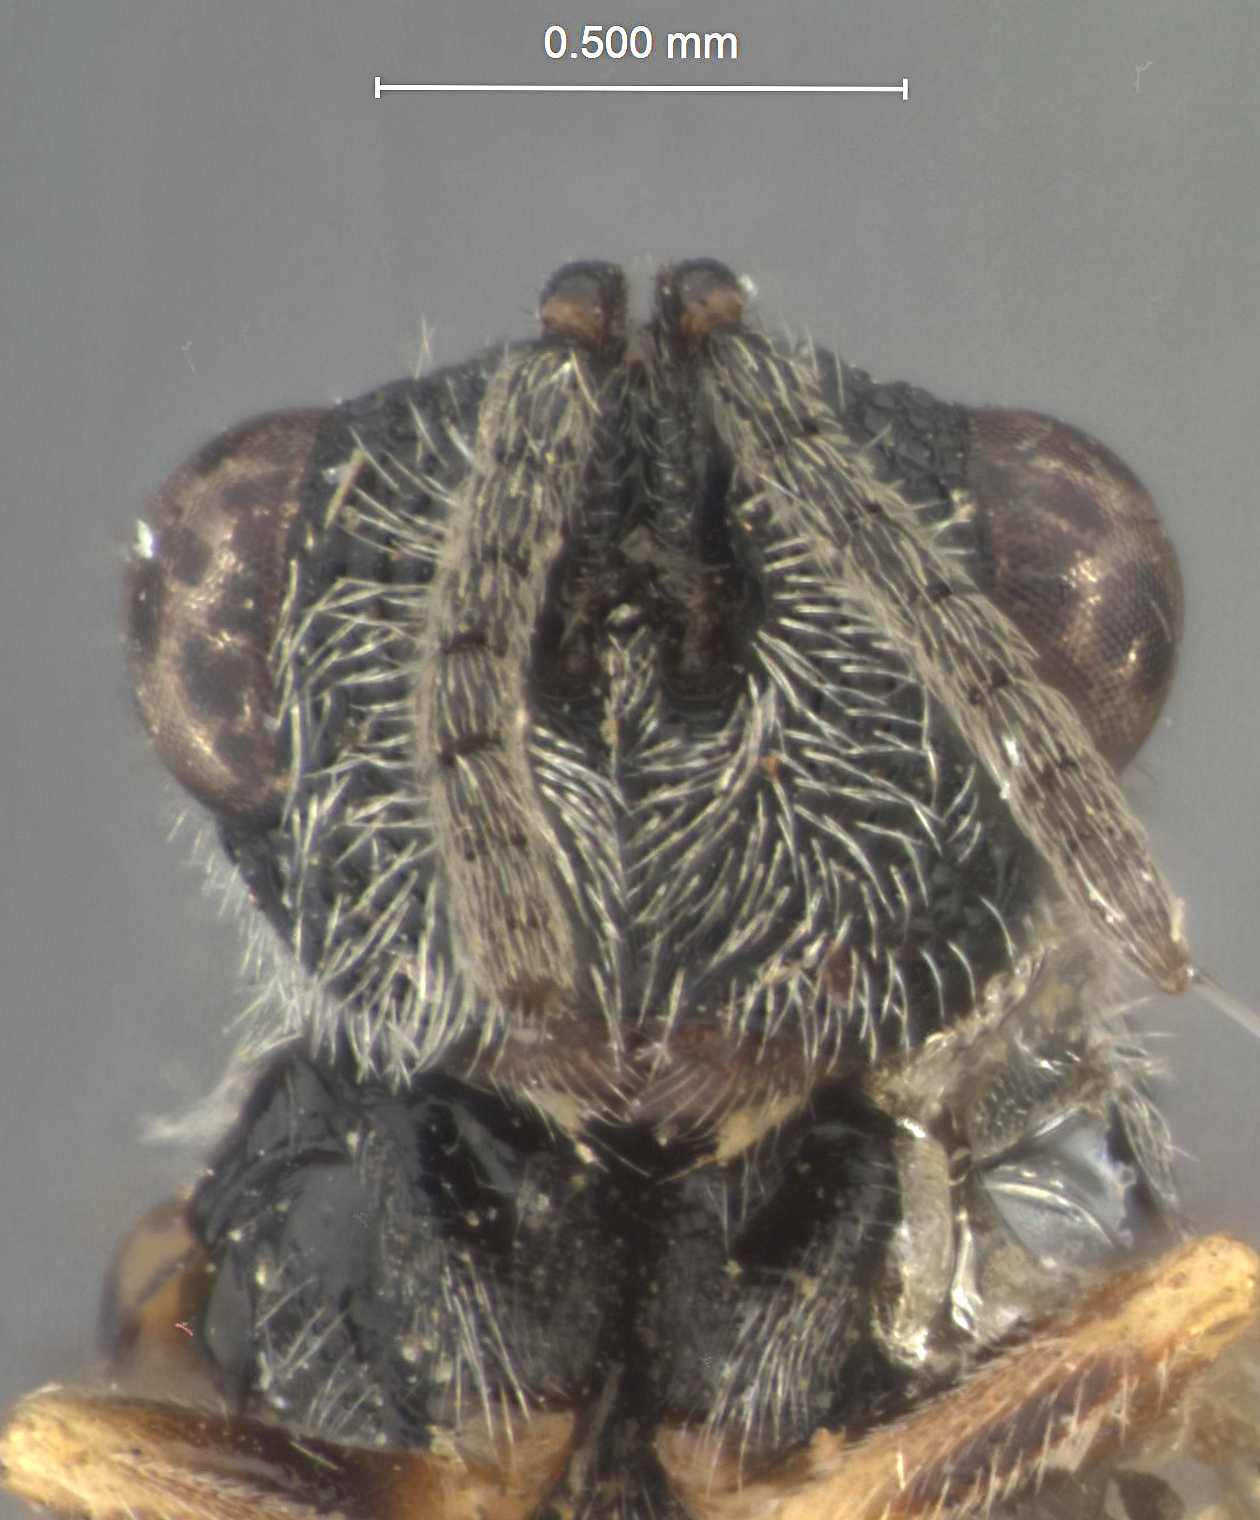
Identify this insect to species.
Eurytoma levidensis
